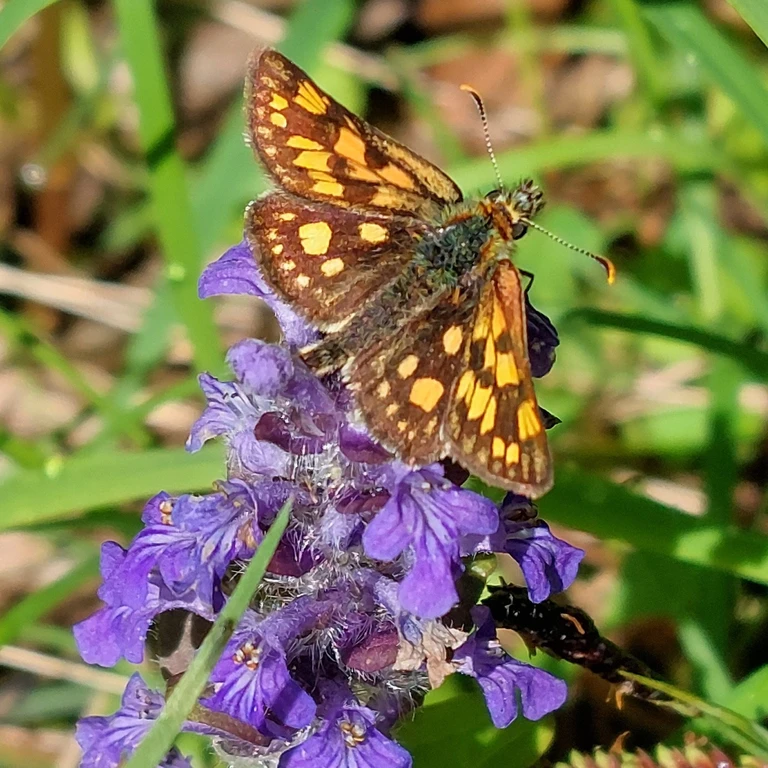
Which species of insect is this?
Carterocephalus palaemon
